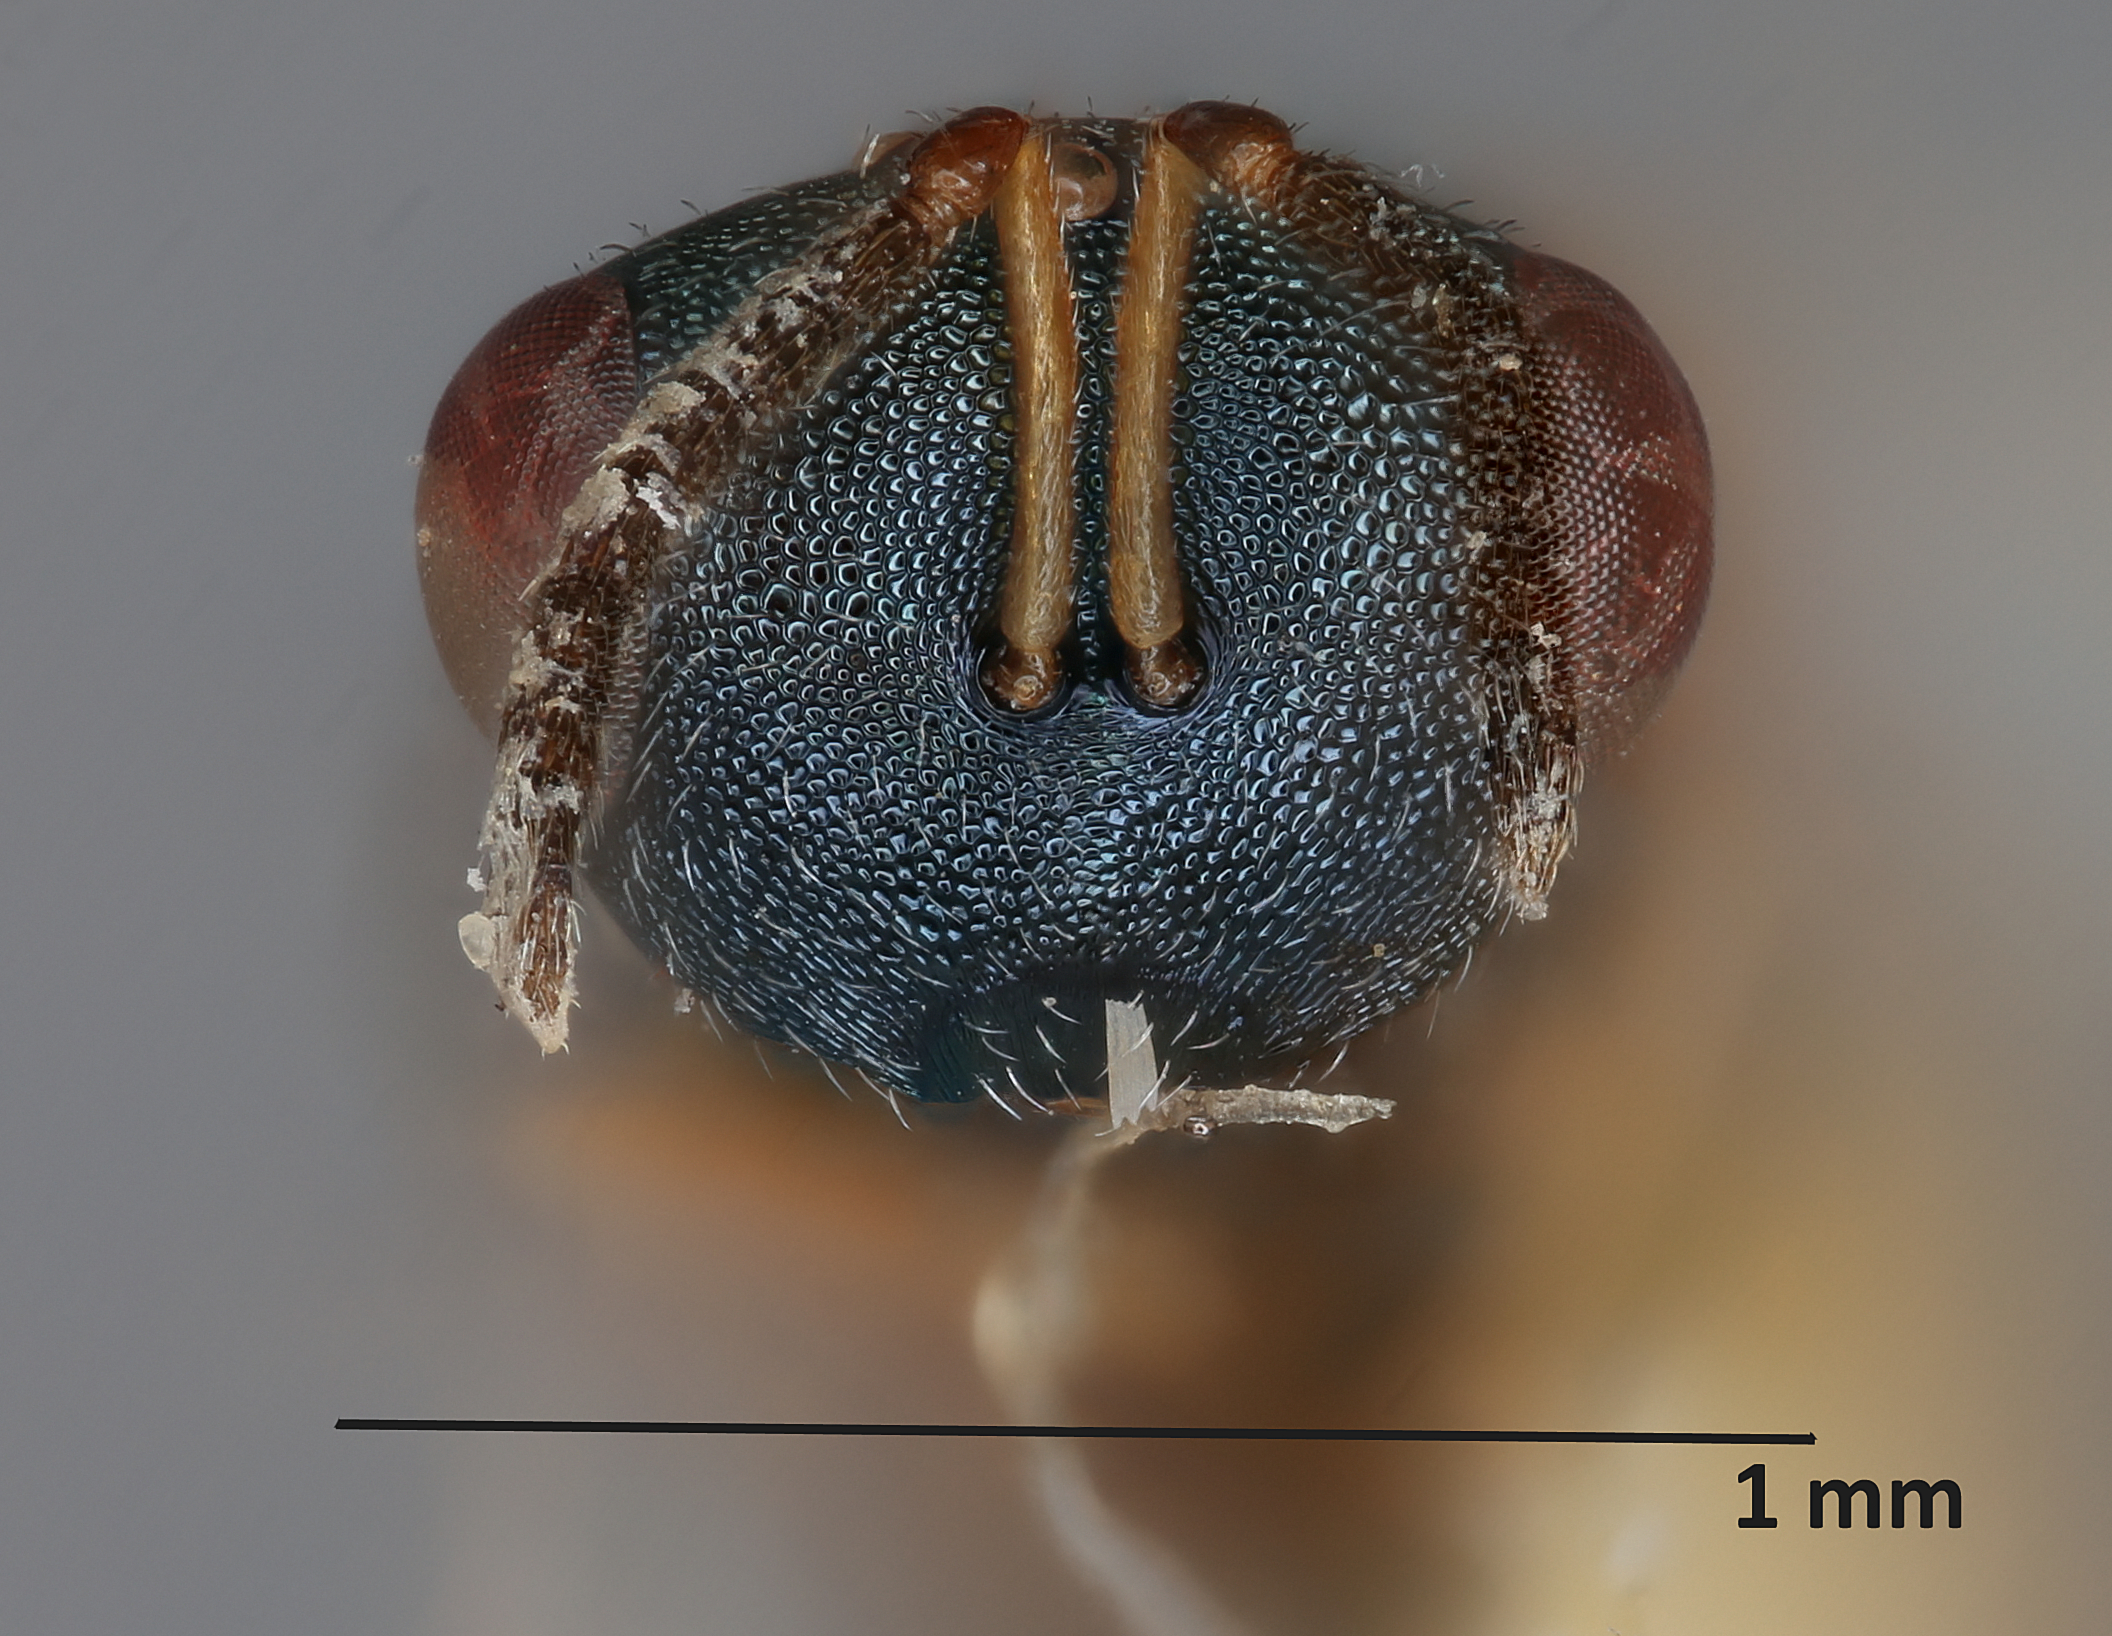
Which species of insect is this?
Pteromalus eurymi
